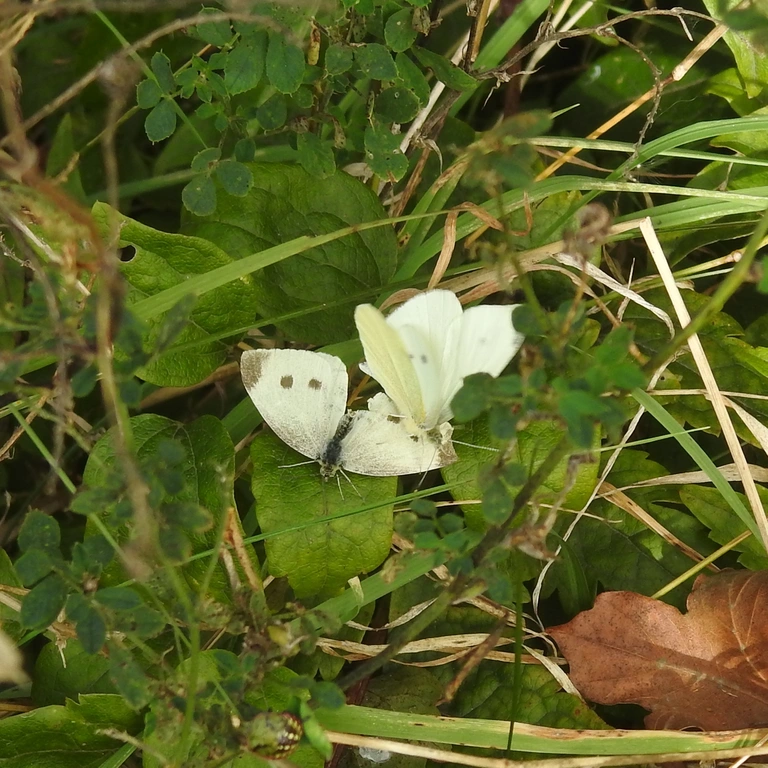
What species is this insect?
Pieris rapae
